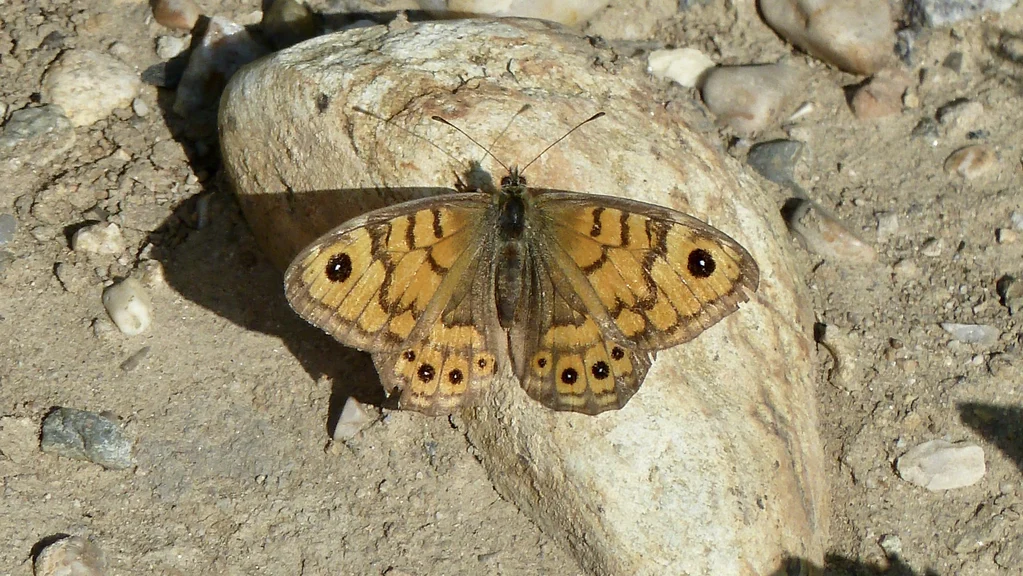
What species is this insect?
Lasiommata megera (also Pararge megera)
